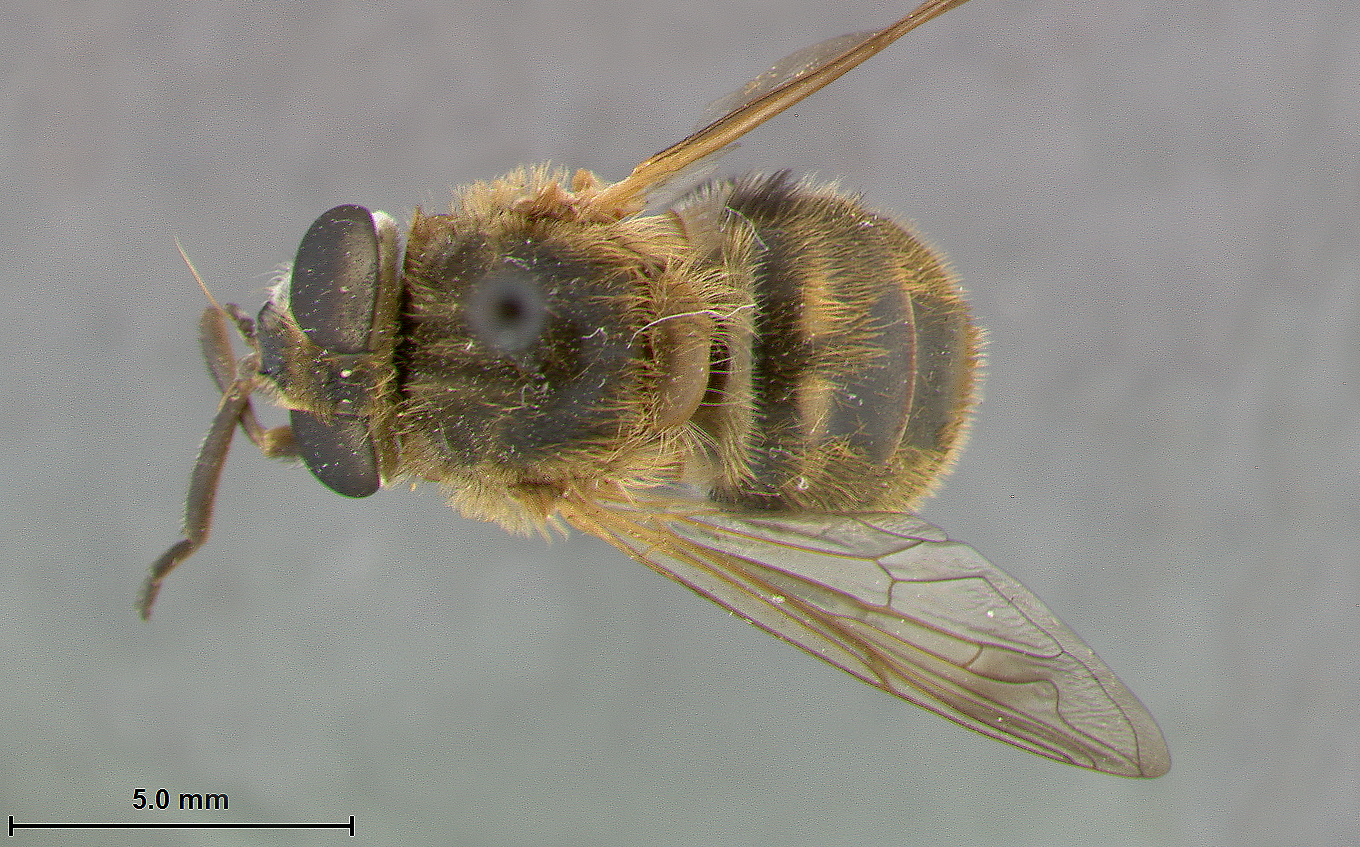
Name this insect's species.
Mallota aberrans
